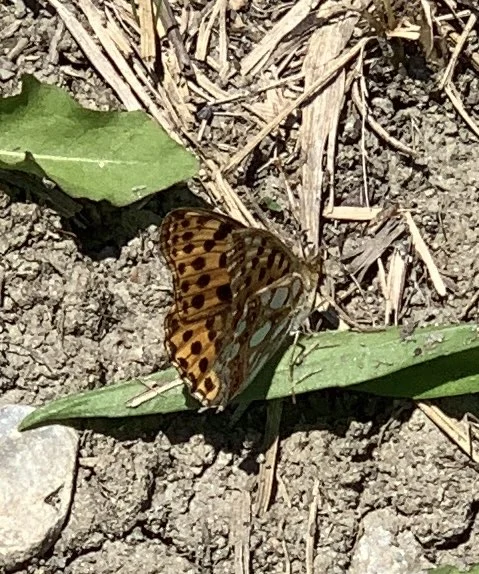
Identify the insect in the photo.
Issoria lathonia
